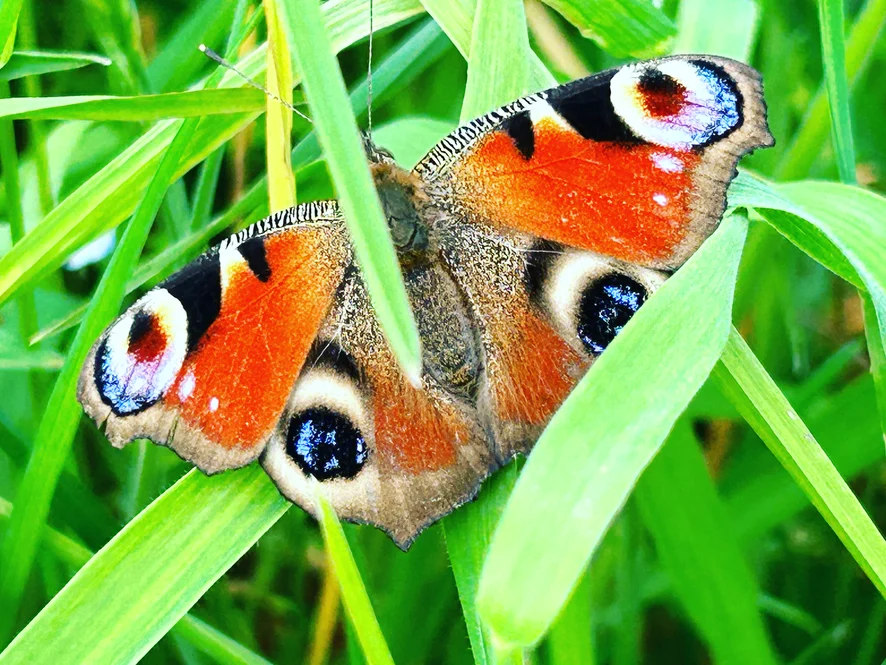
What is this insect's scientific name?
Aglais io
